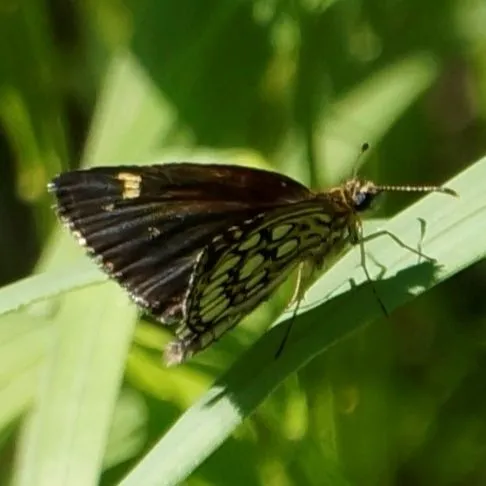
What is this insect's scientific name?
Heteropterus morpheus
